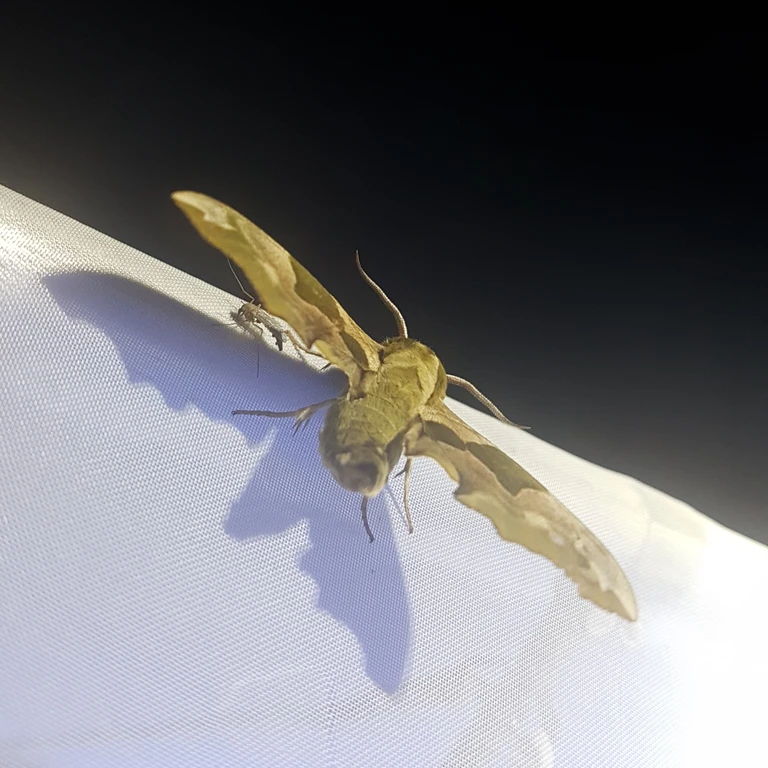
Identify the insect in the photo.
Mimas tiliae
